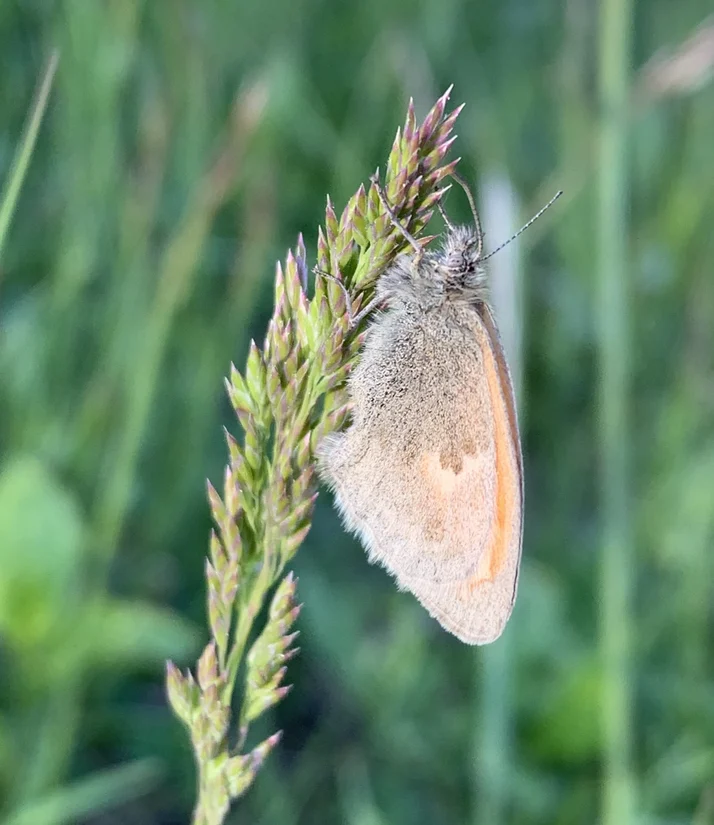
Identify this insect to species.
Coenonympha pamphilus
